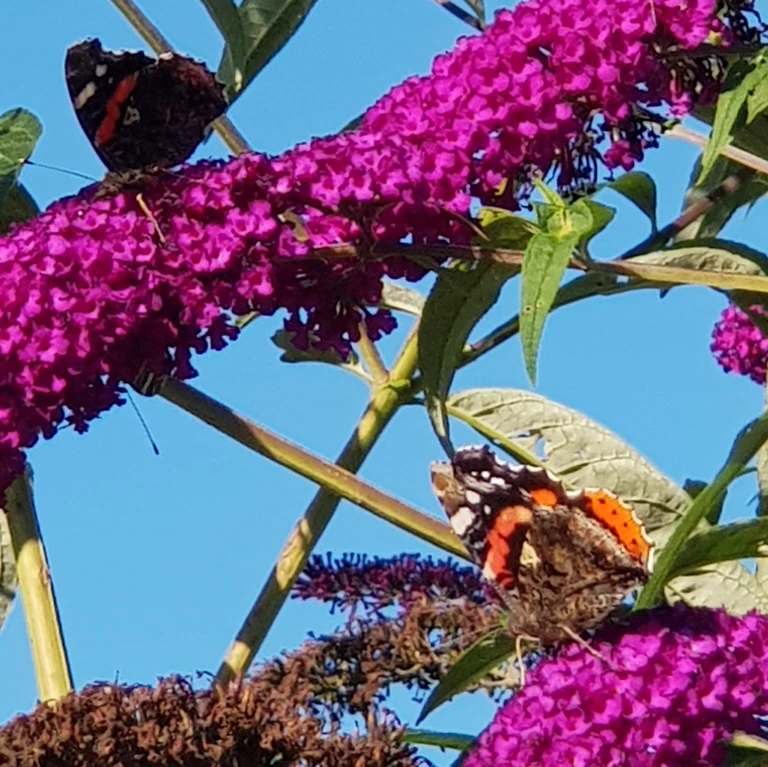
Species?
Vanessa atalanta
